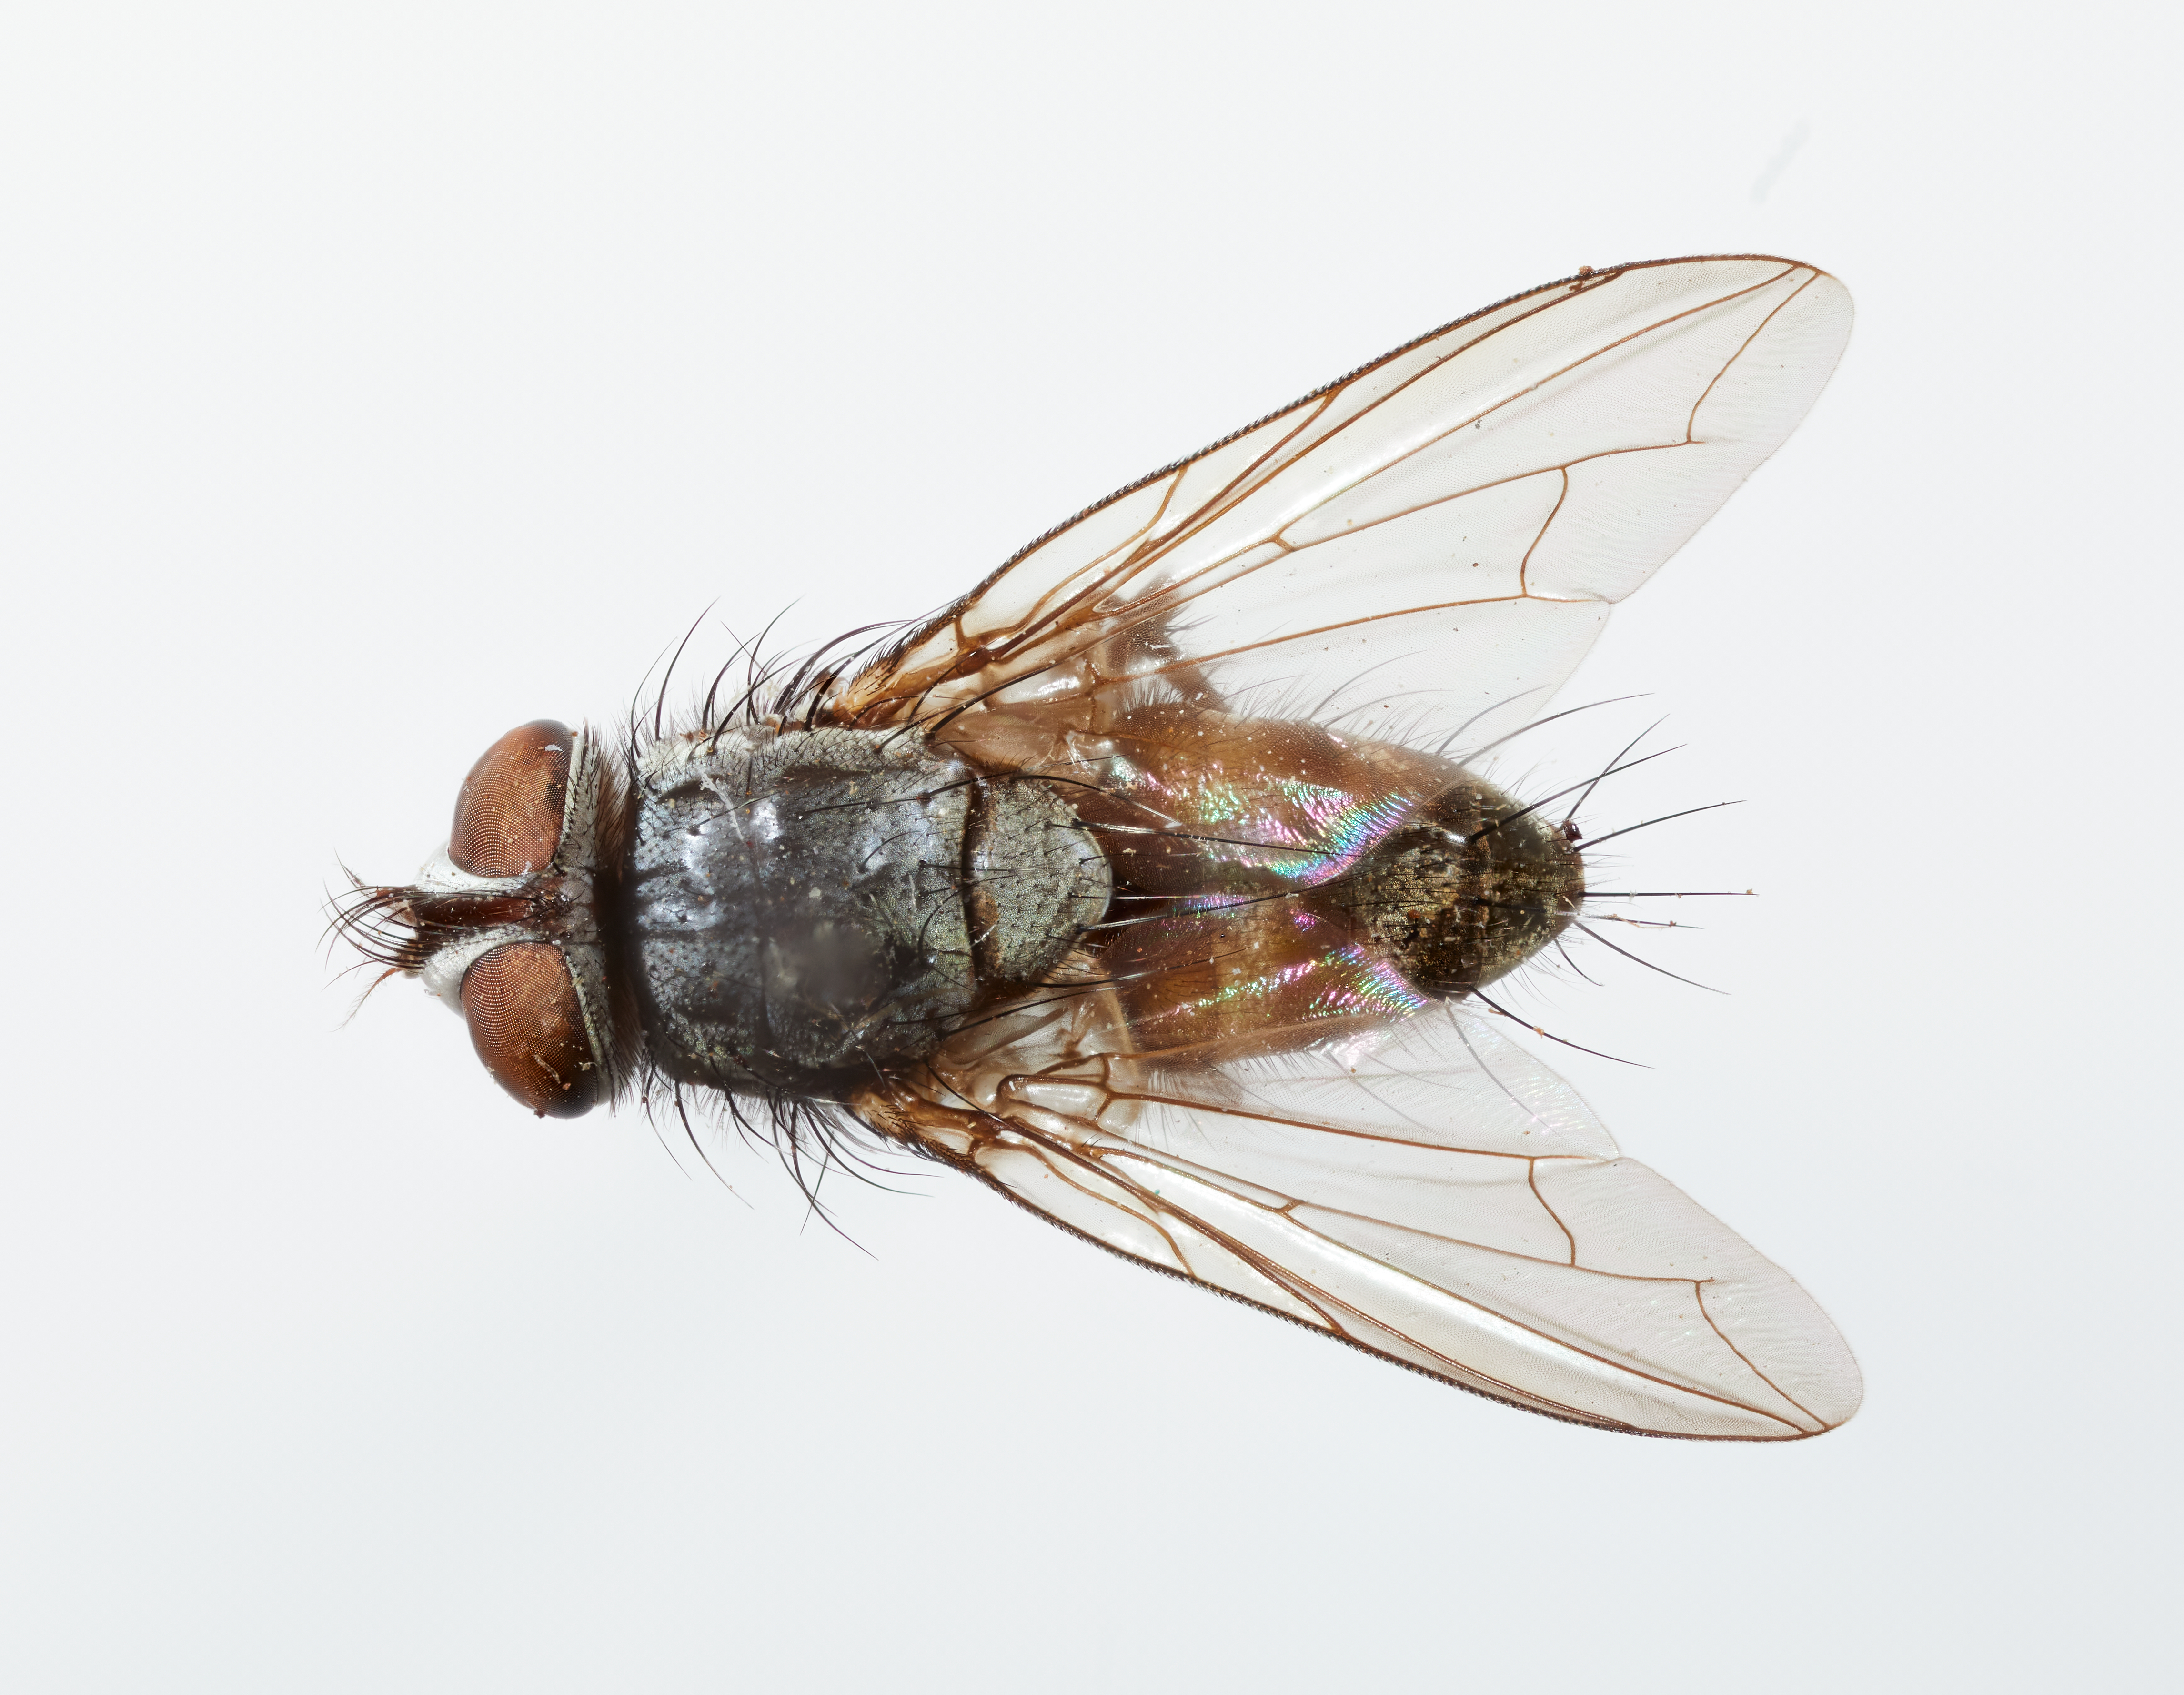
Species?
Charapozelia fulviventris
